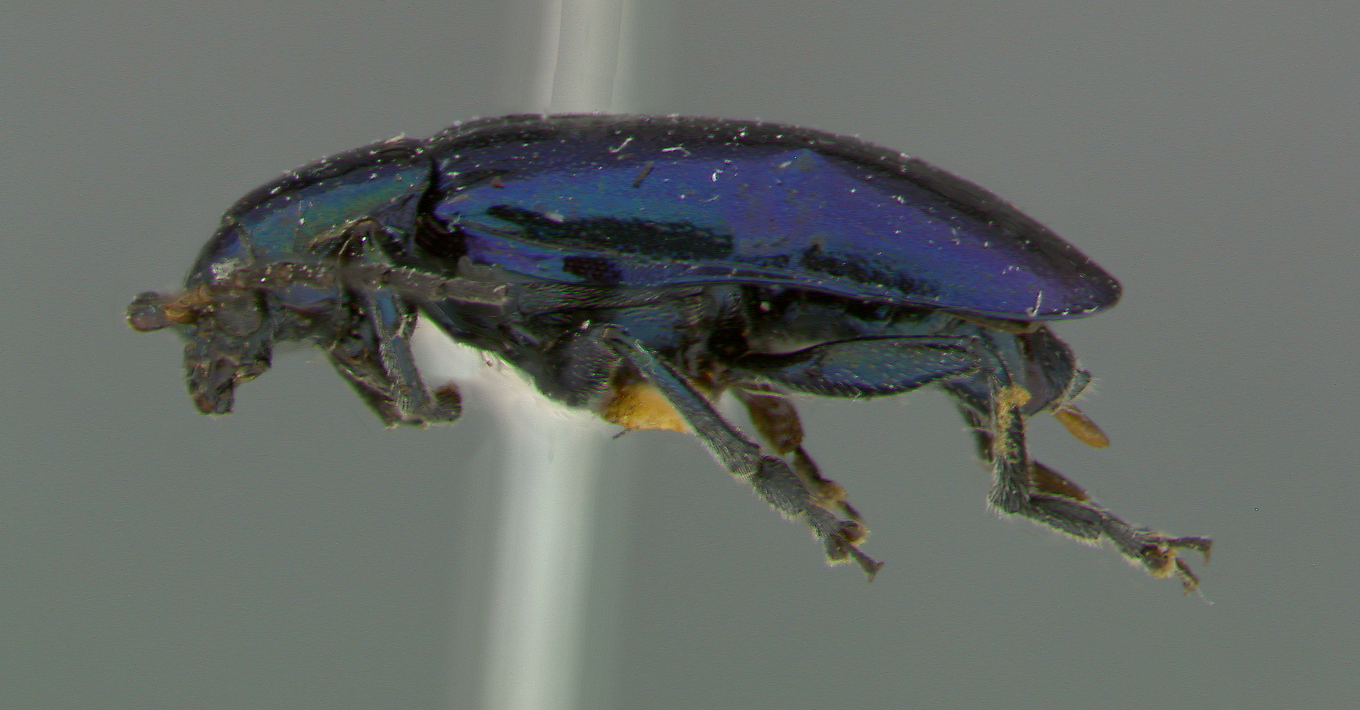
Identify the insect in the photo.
Scelolyperus pasadenae
